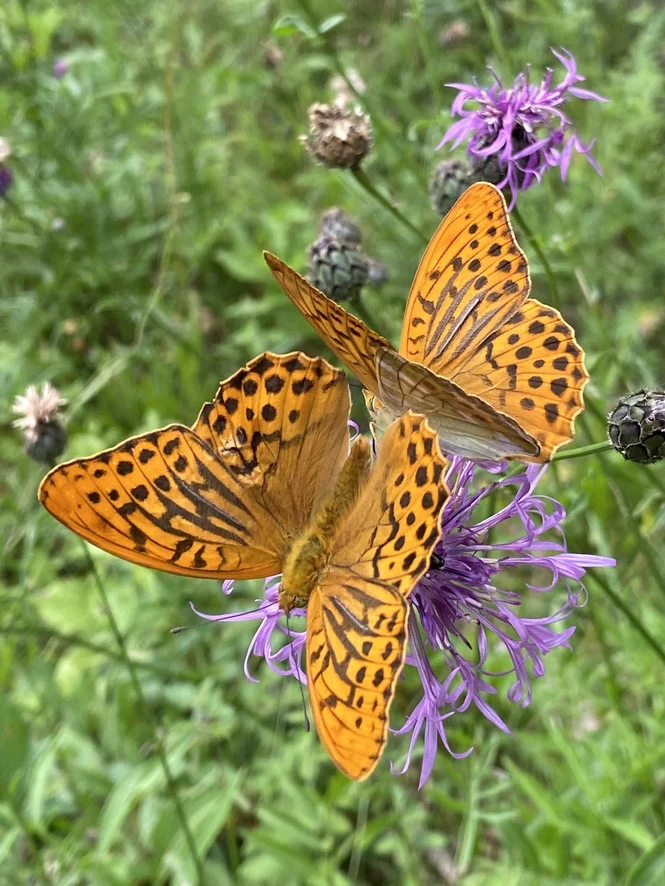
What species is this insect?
Argynnis paphia
